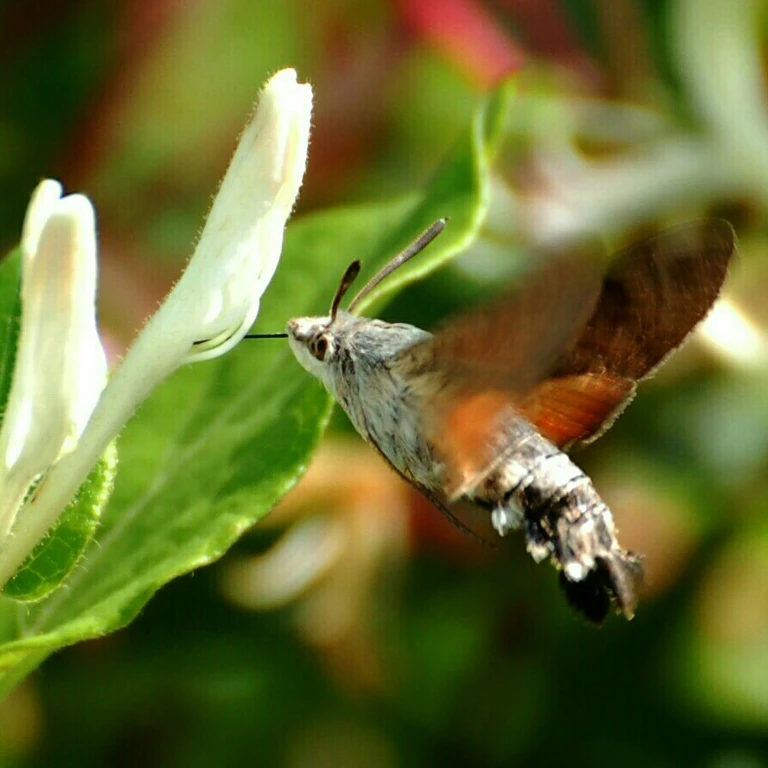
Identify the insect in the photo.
Macroglossum stellatarum
